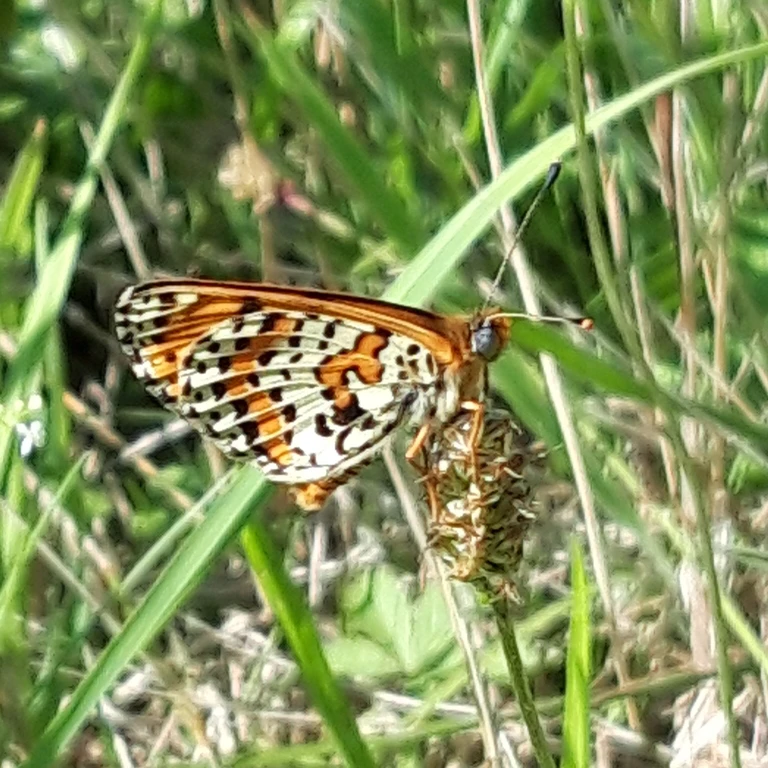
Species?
Melitaea didyma
